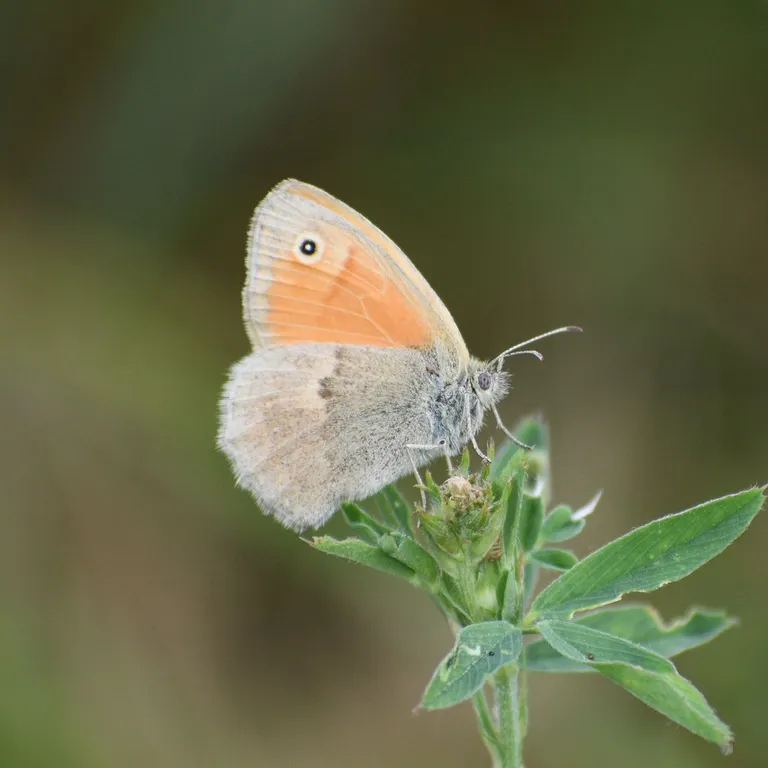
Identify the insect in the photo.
Coenonympha pamphilus
